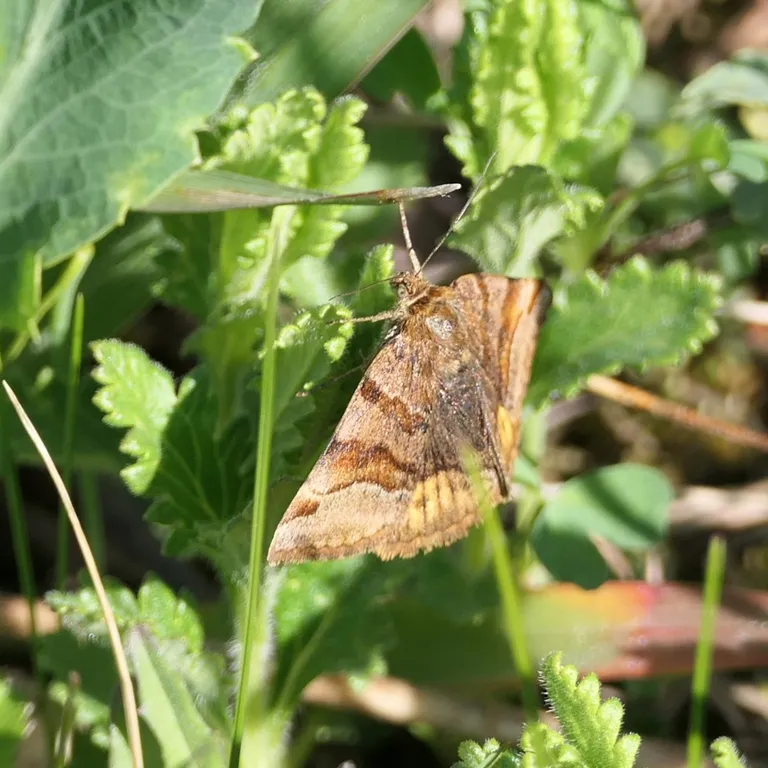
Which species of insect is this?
Euclidia glyphica
